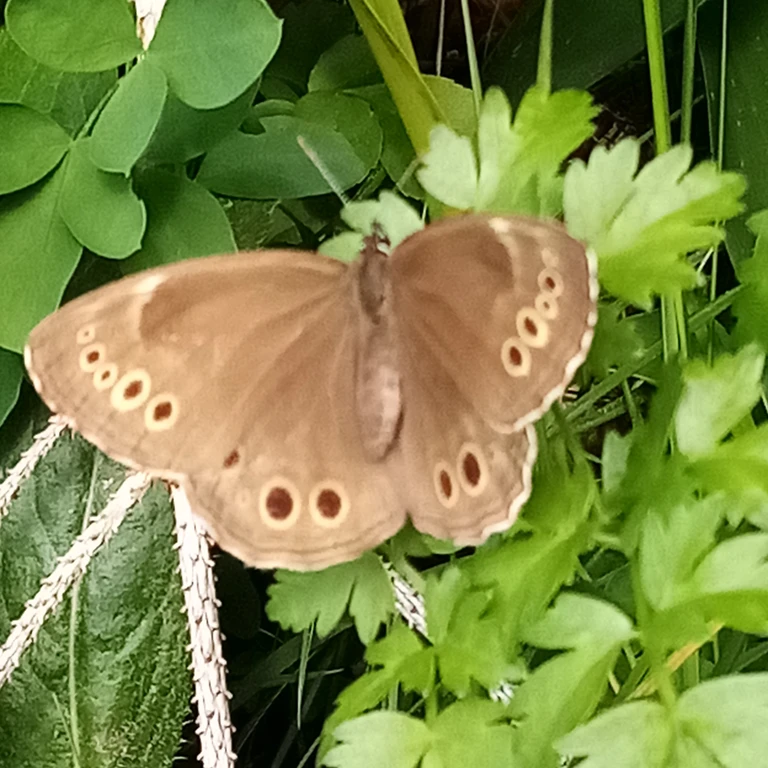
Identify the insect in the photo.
Lopinga achine (also Pararge achine)
